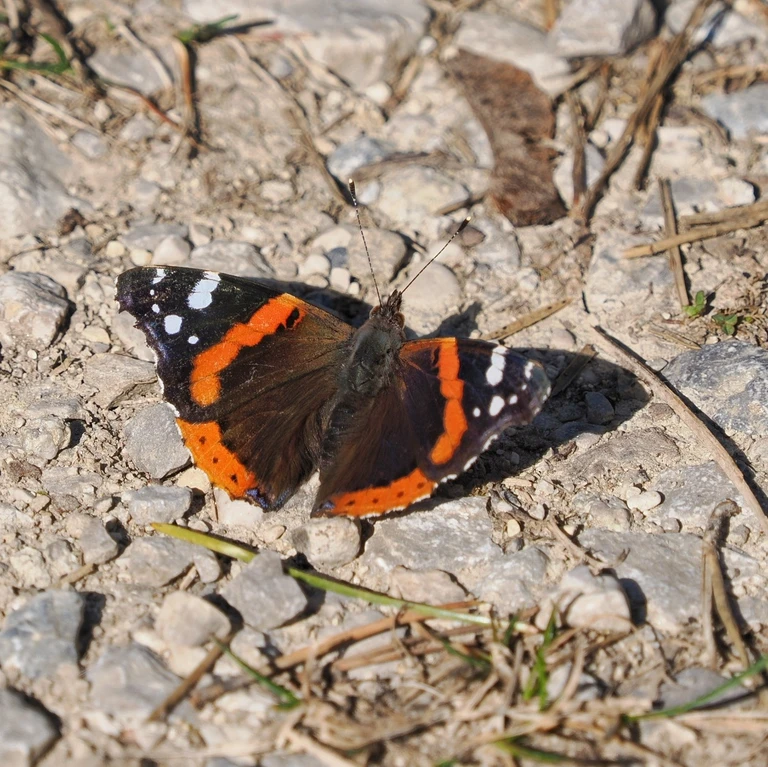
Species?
Vanessa atalanta
